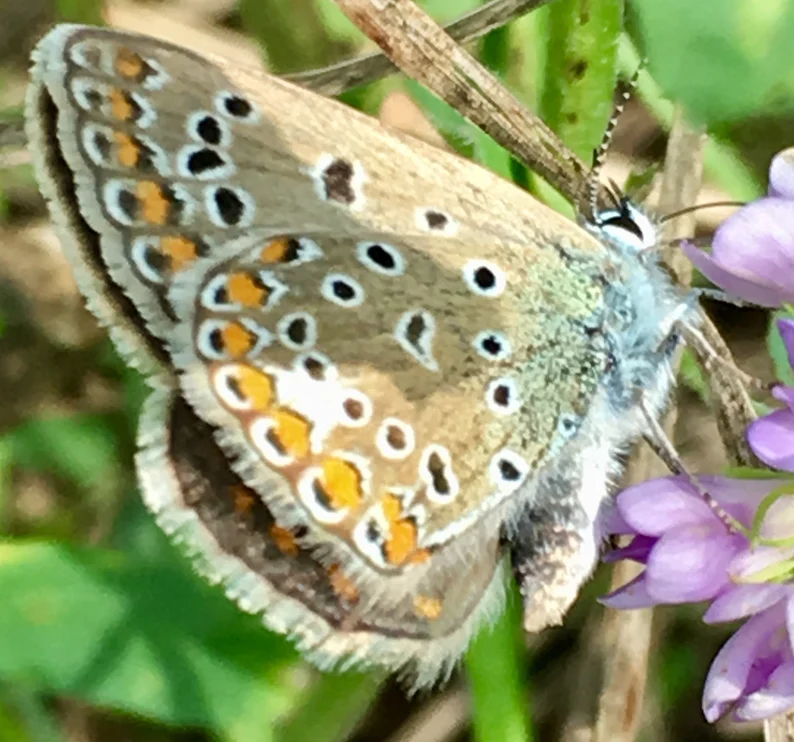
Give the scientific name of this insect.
Polyommatus icarus
